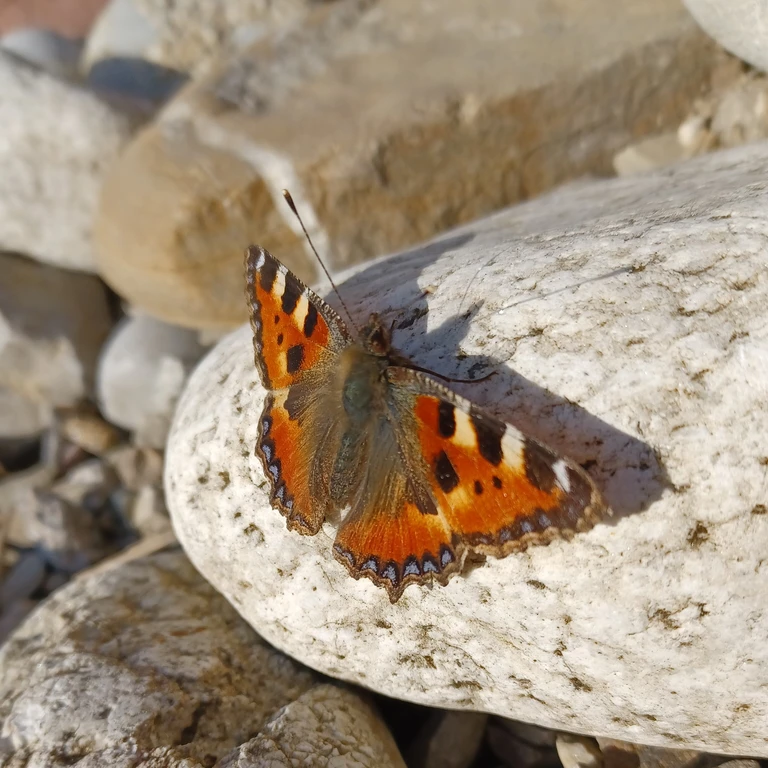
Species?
Aglais urticae
